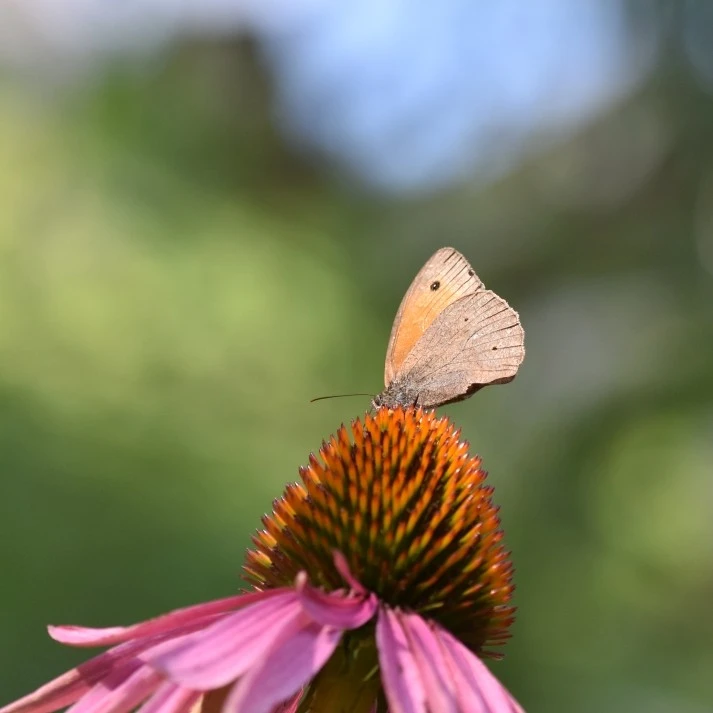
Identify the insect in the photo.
Maniola jurtina
